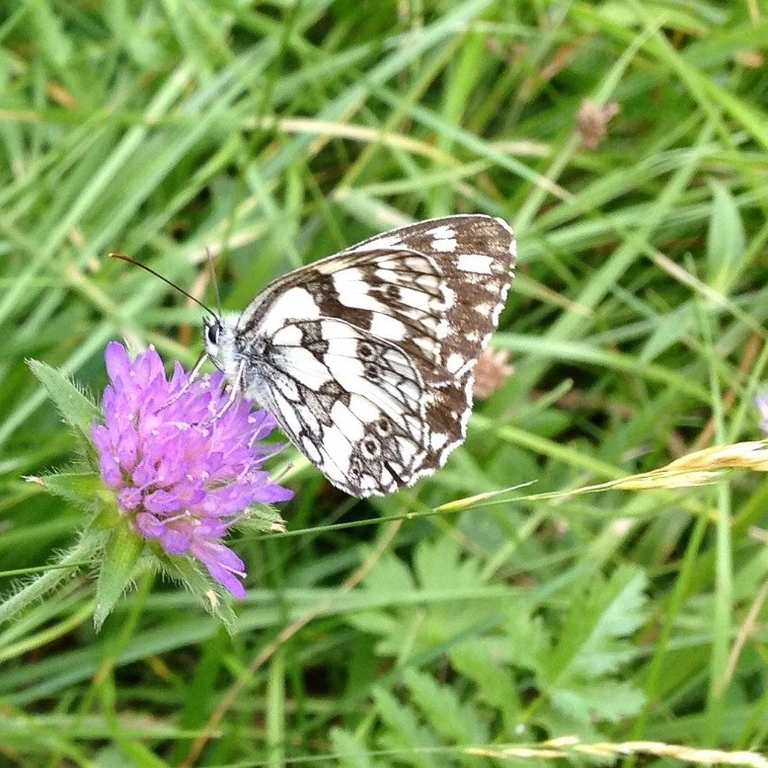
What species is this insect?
Melanargia galathea
